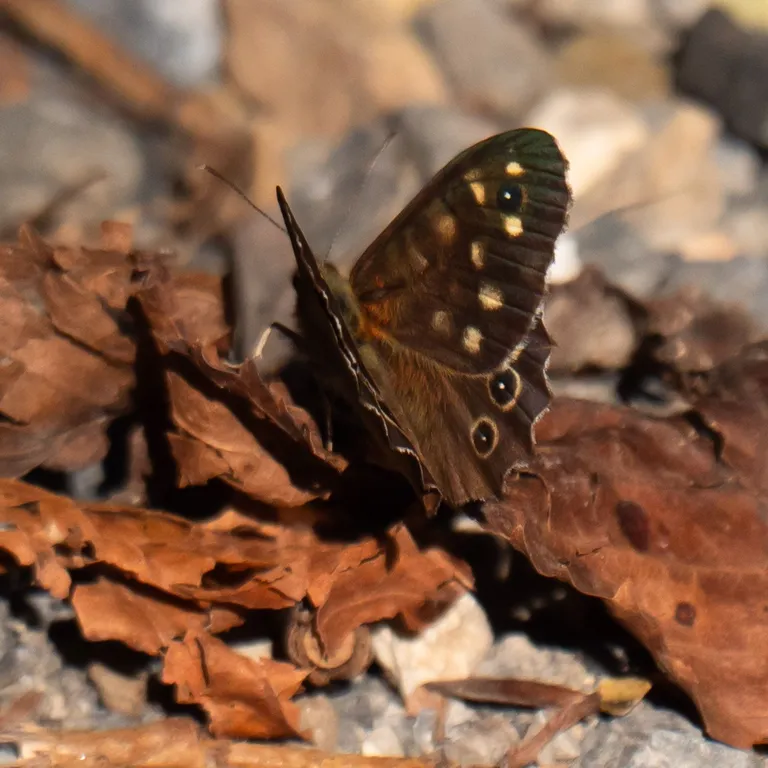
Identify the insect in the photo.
Pararge aegeria
